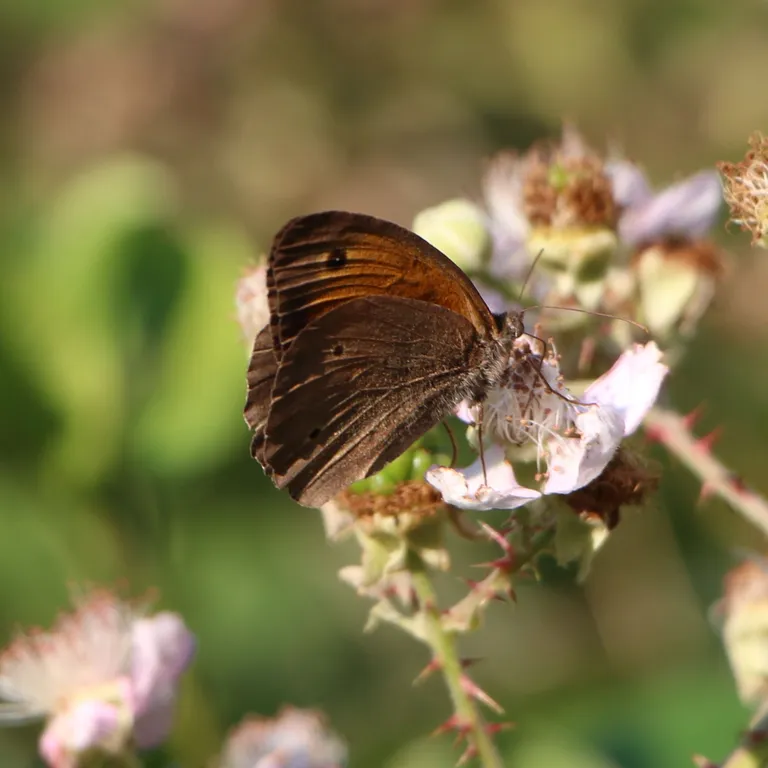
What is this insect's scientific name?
Maniola jurtina
